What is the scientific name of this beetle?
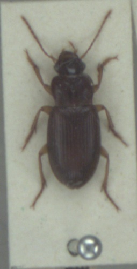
Ophonus rufibarbis
